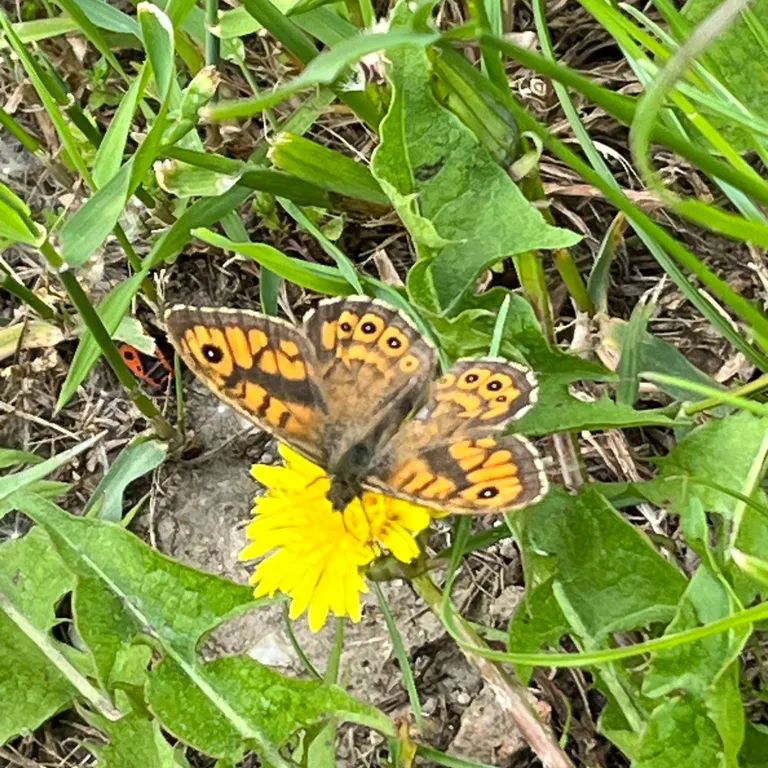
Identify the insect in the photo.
Lasiommata megera (also Pararge megera)
